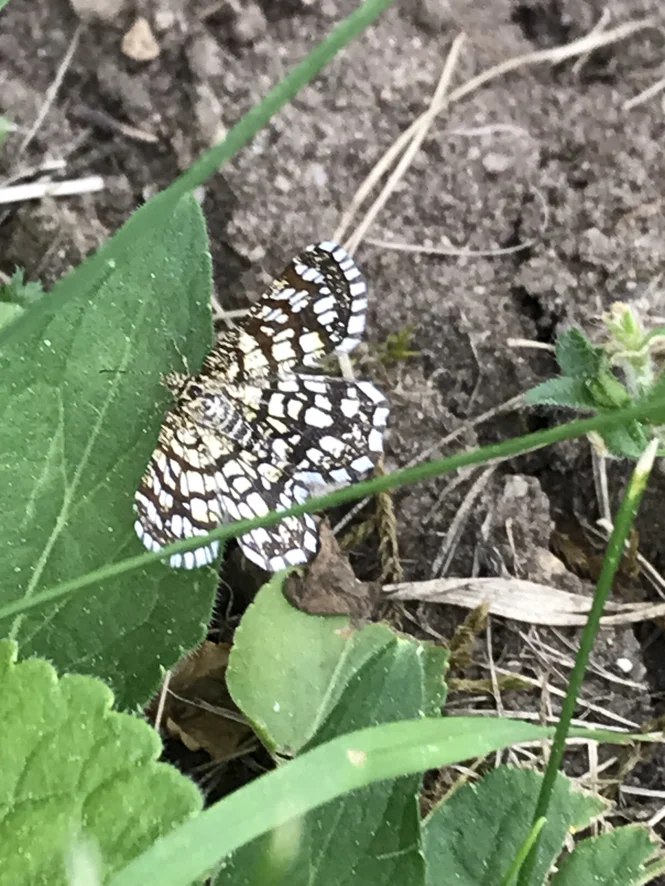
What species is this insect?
Chiasmia clathrata
